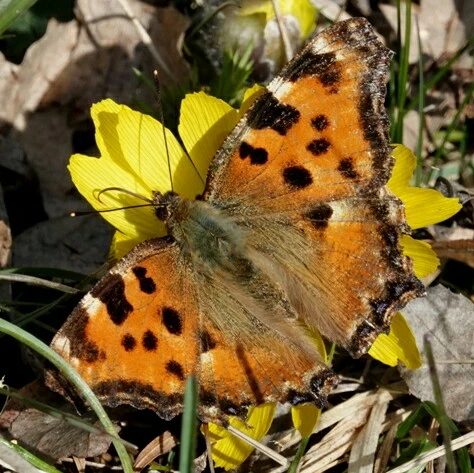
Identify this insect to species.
Nymphalis polychloros
